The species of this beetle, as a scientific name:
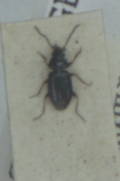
Bembidion guttula
